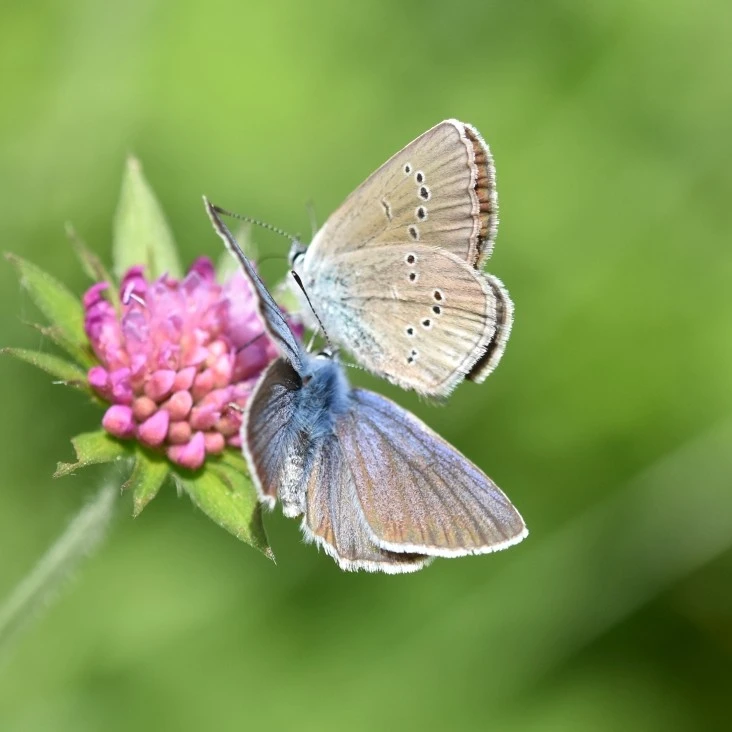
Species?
Cyaniris semiargus
